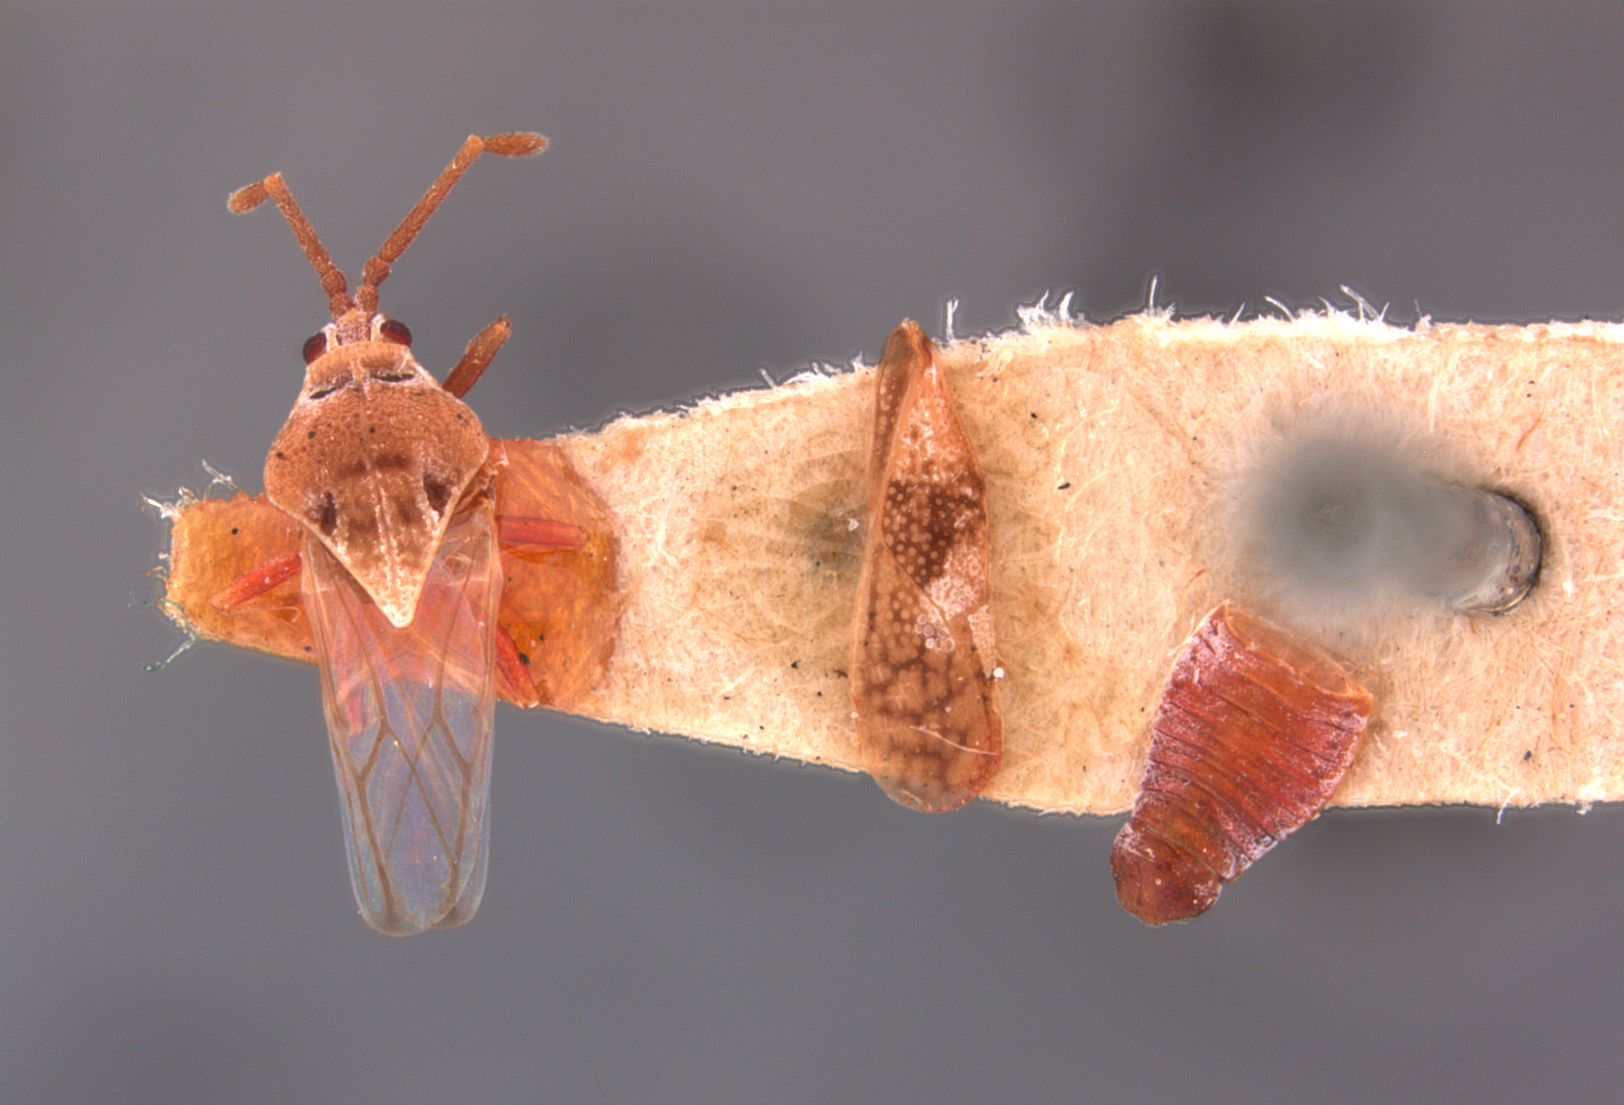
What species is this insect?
Leptoypha mcateei
